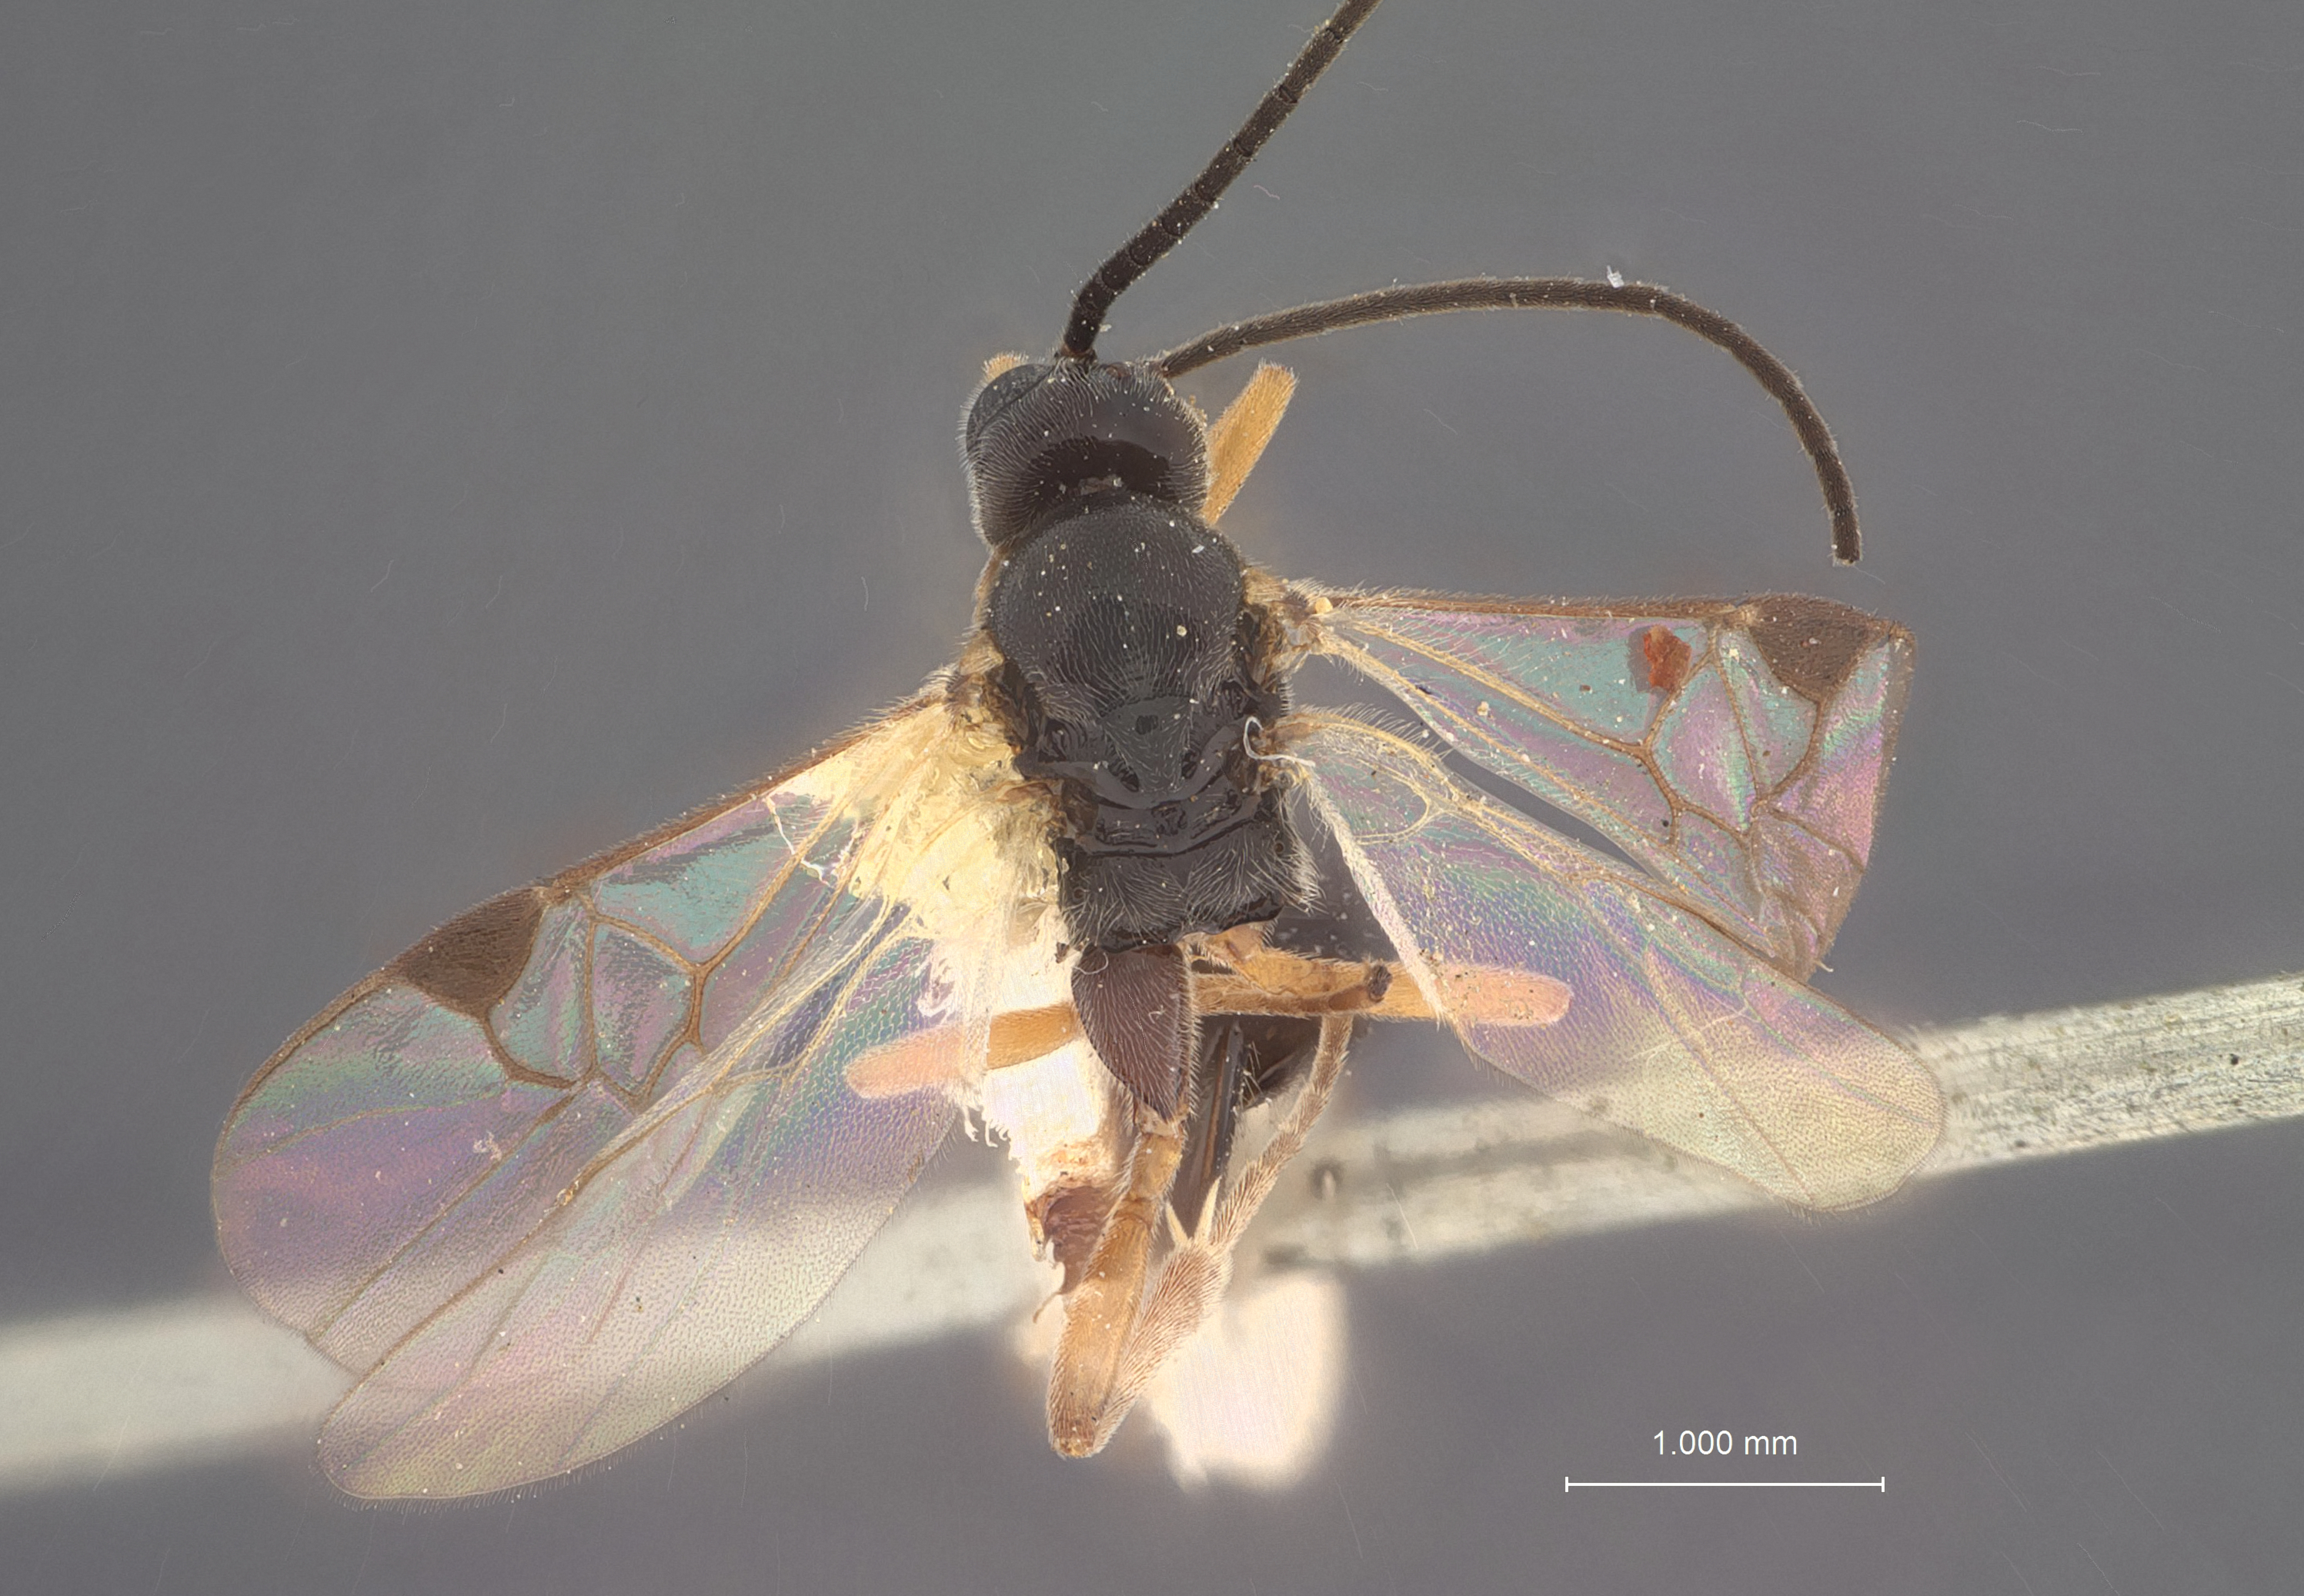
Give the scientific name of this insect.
Apanteles neomexicanus
